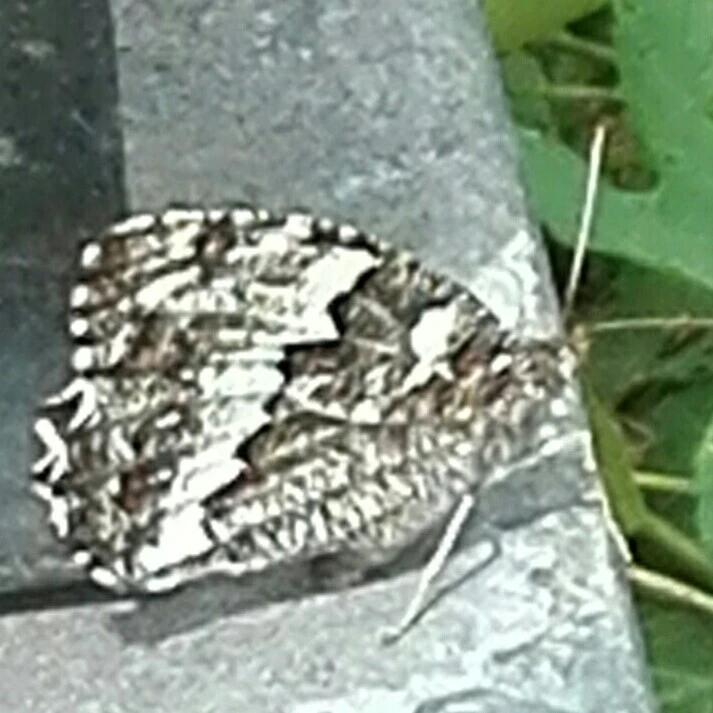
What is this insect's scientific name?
Brintesia circe
